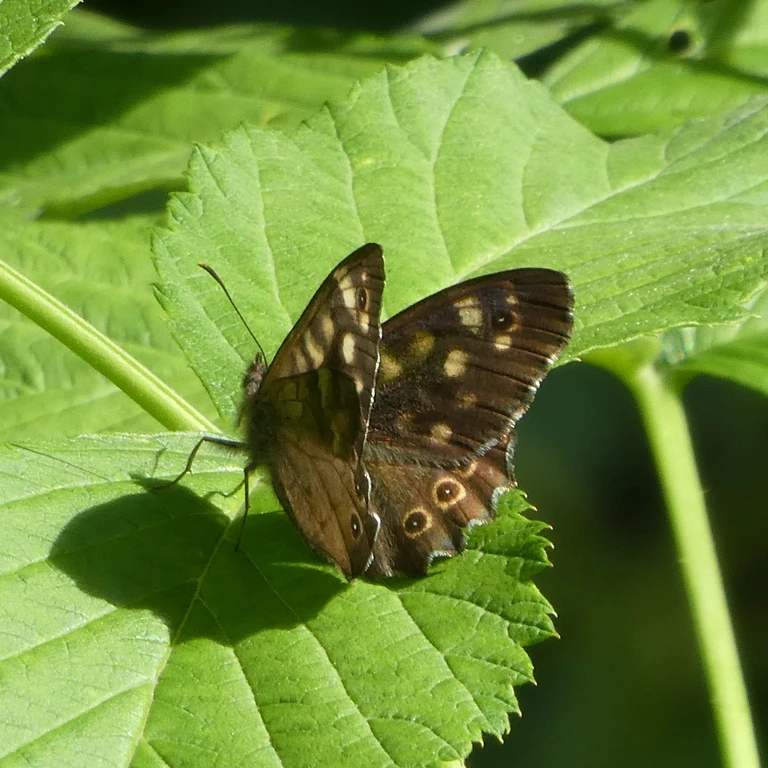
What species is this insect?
Pararge aegeria
